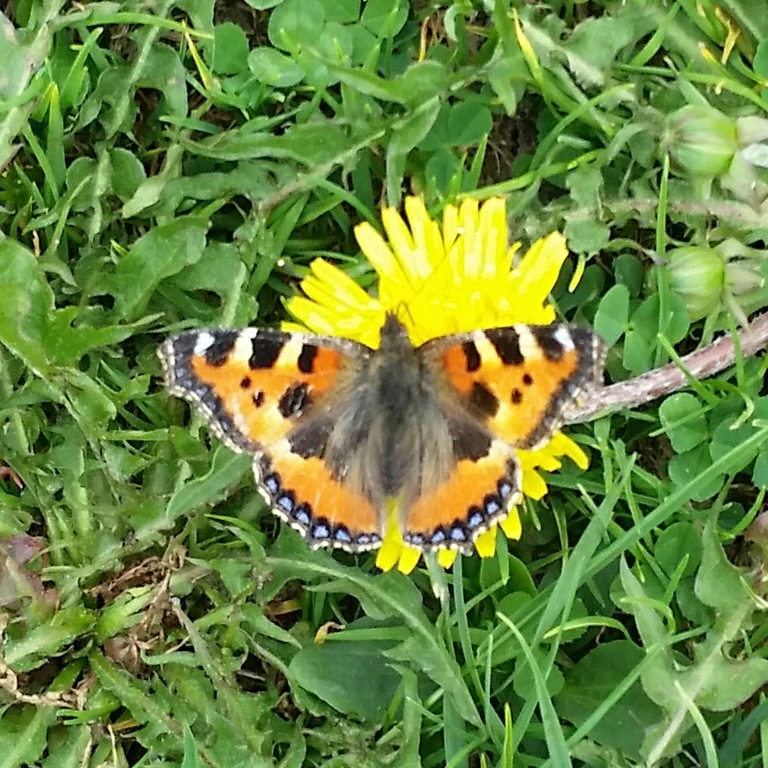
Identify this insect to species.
Aglais urticae
